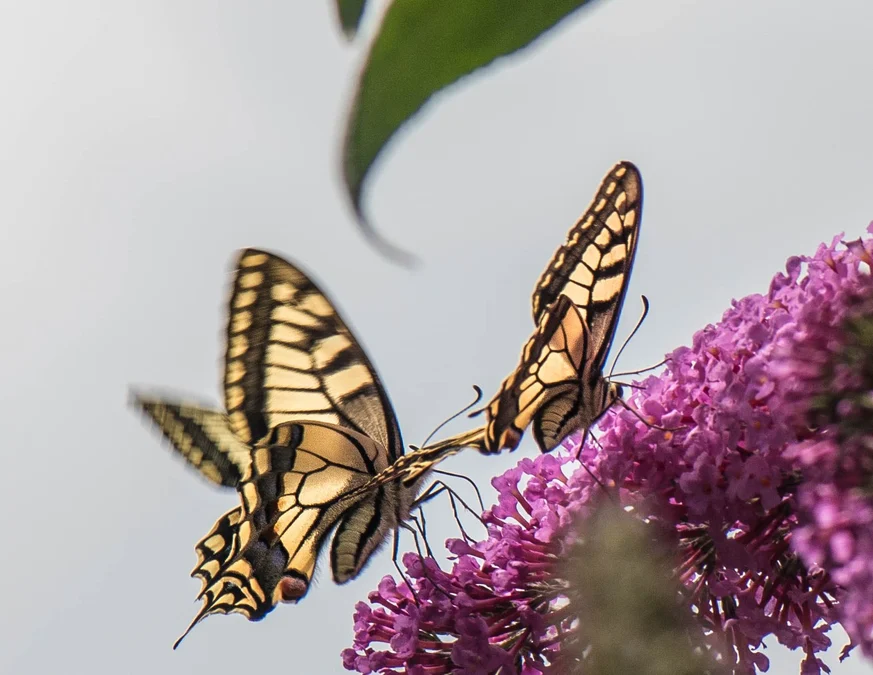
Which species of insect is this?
Papilio machaon
